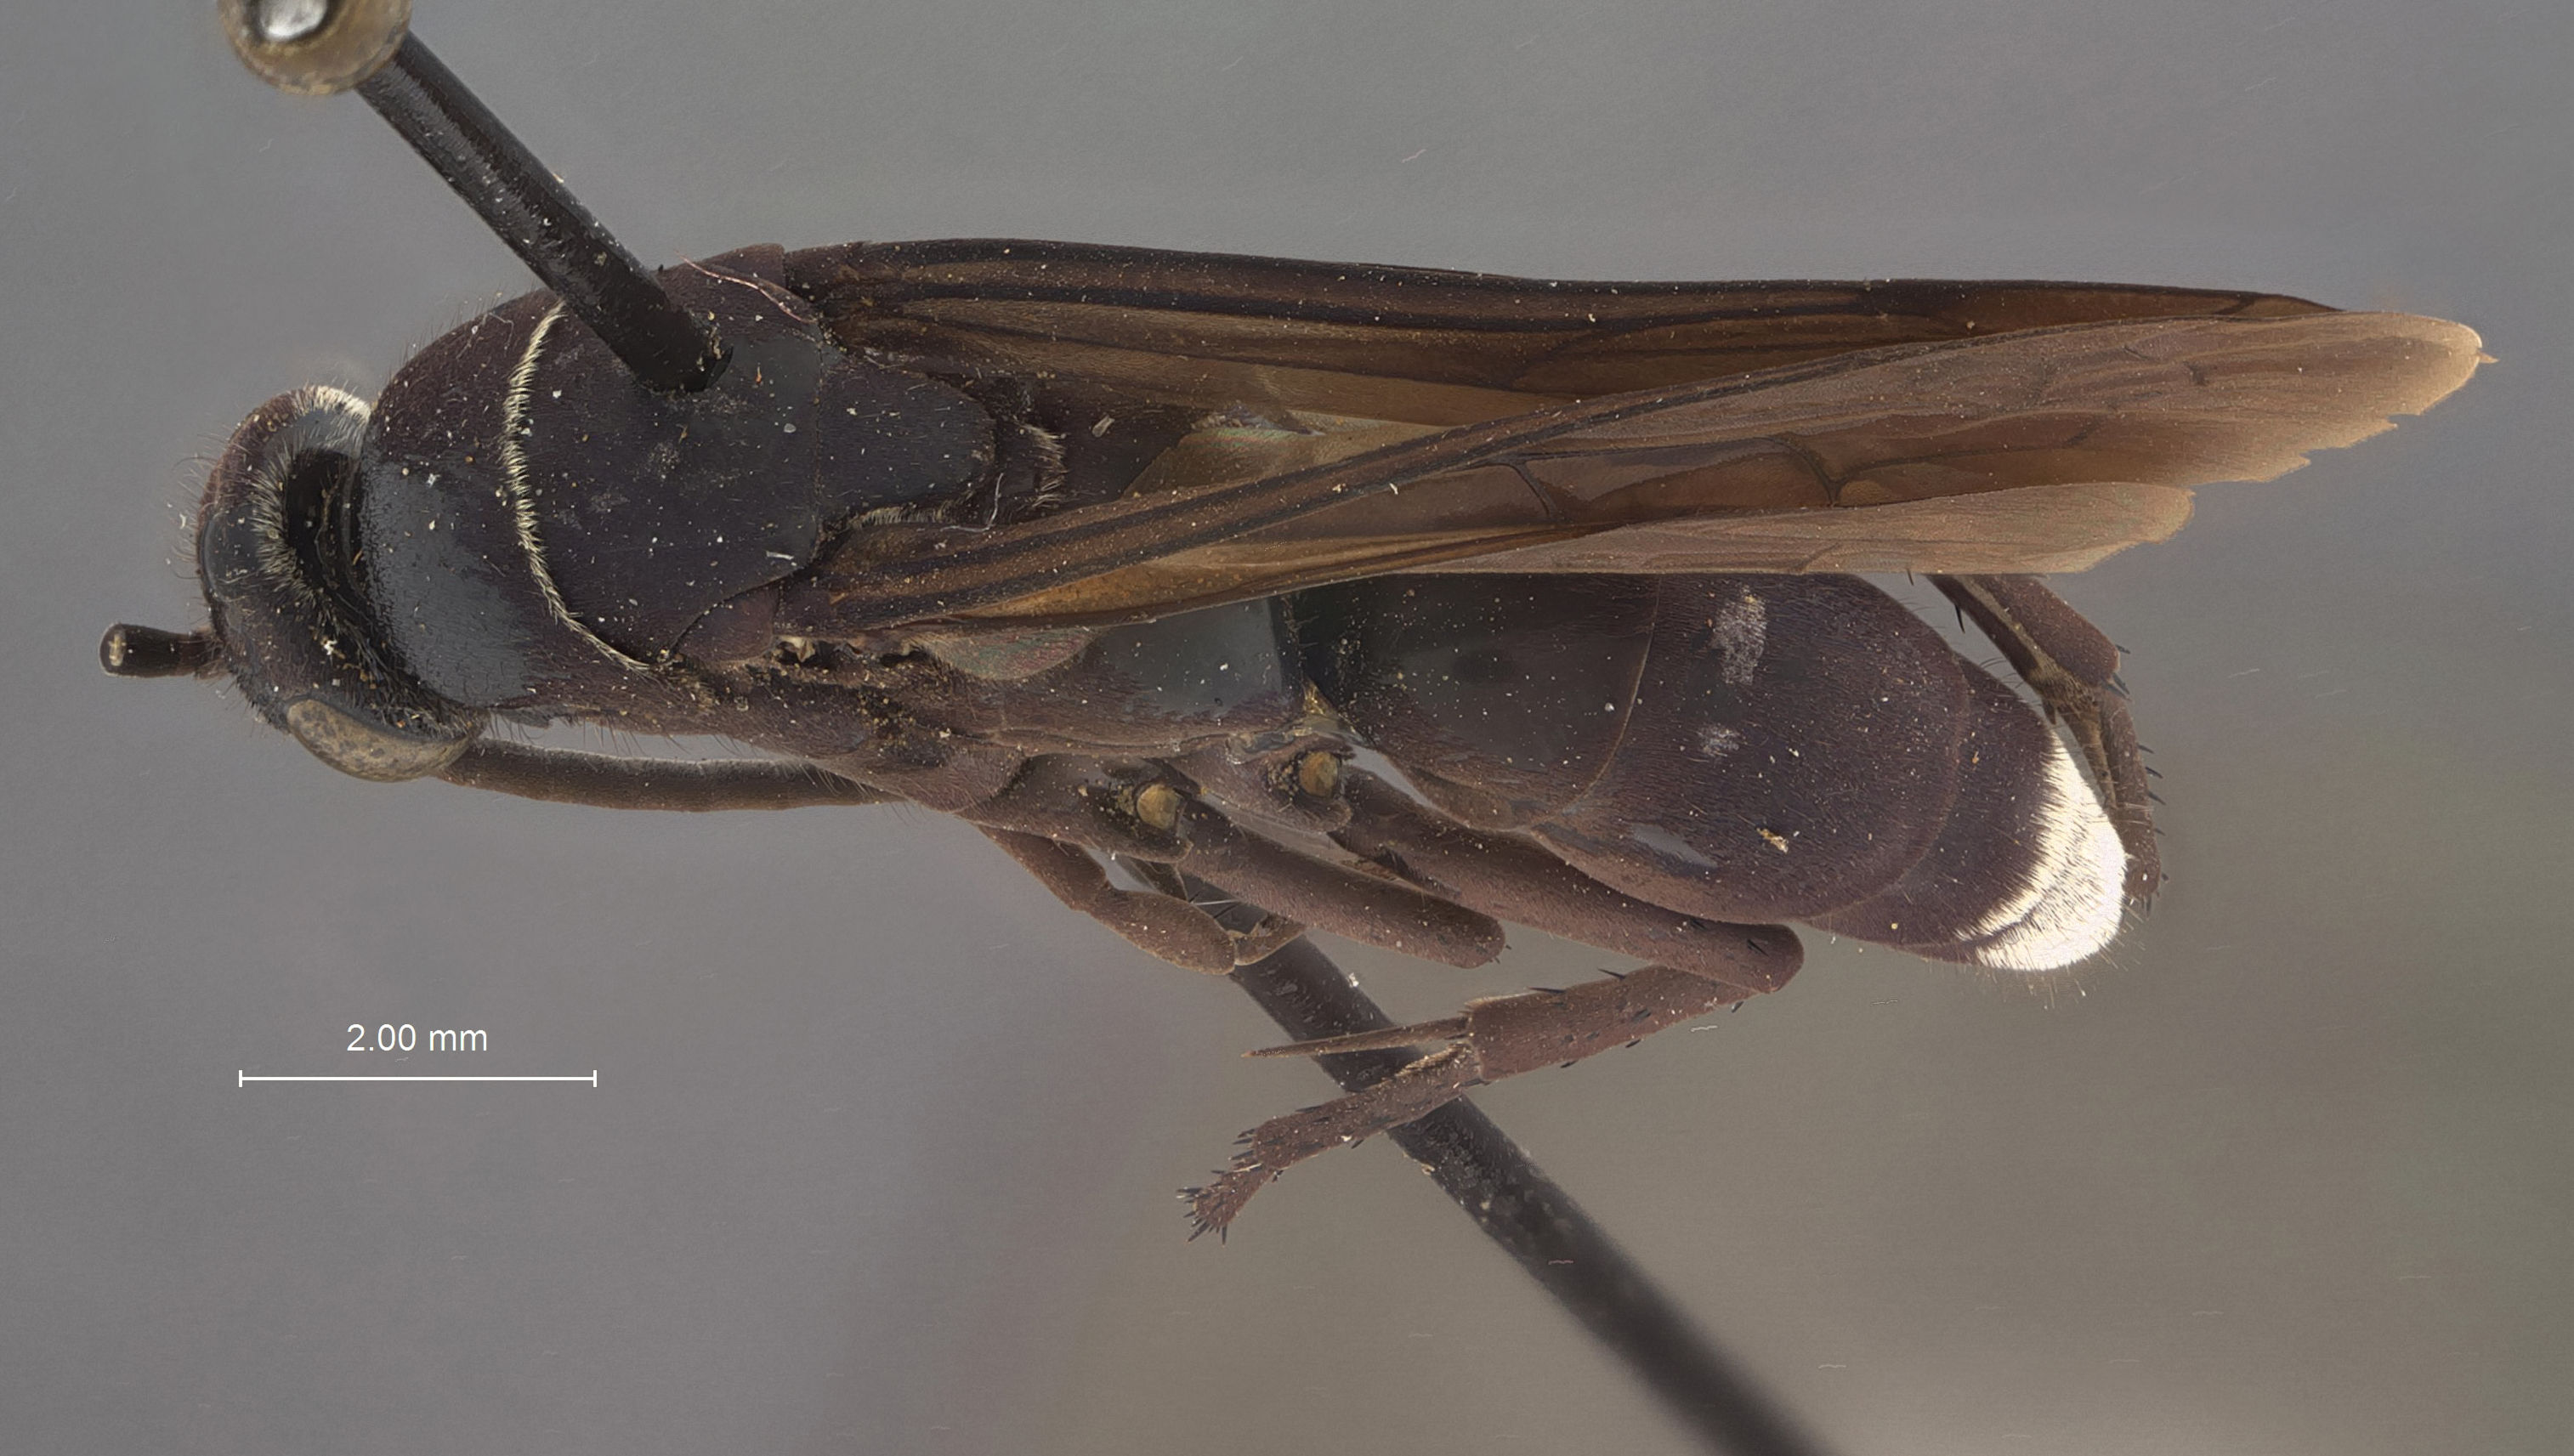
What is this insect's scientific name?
Pedinaspis albocaudatus
